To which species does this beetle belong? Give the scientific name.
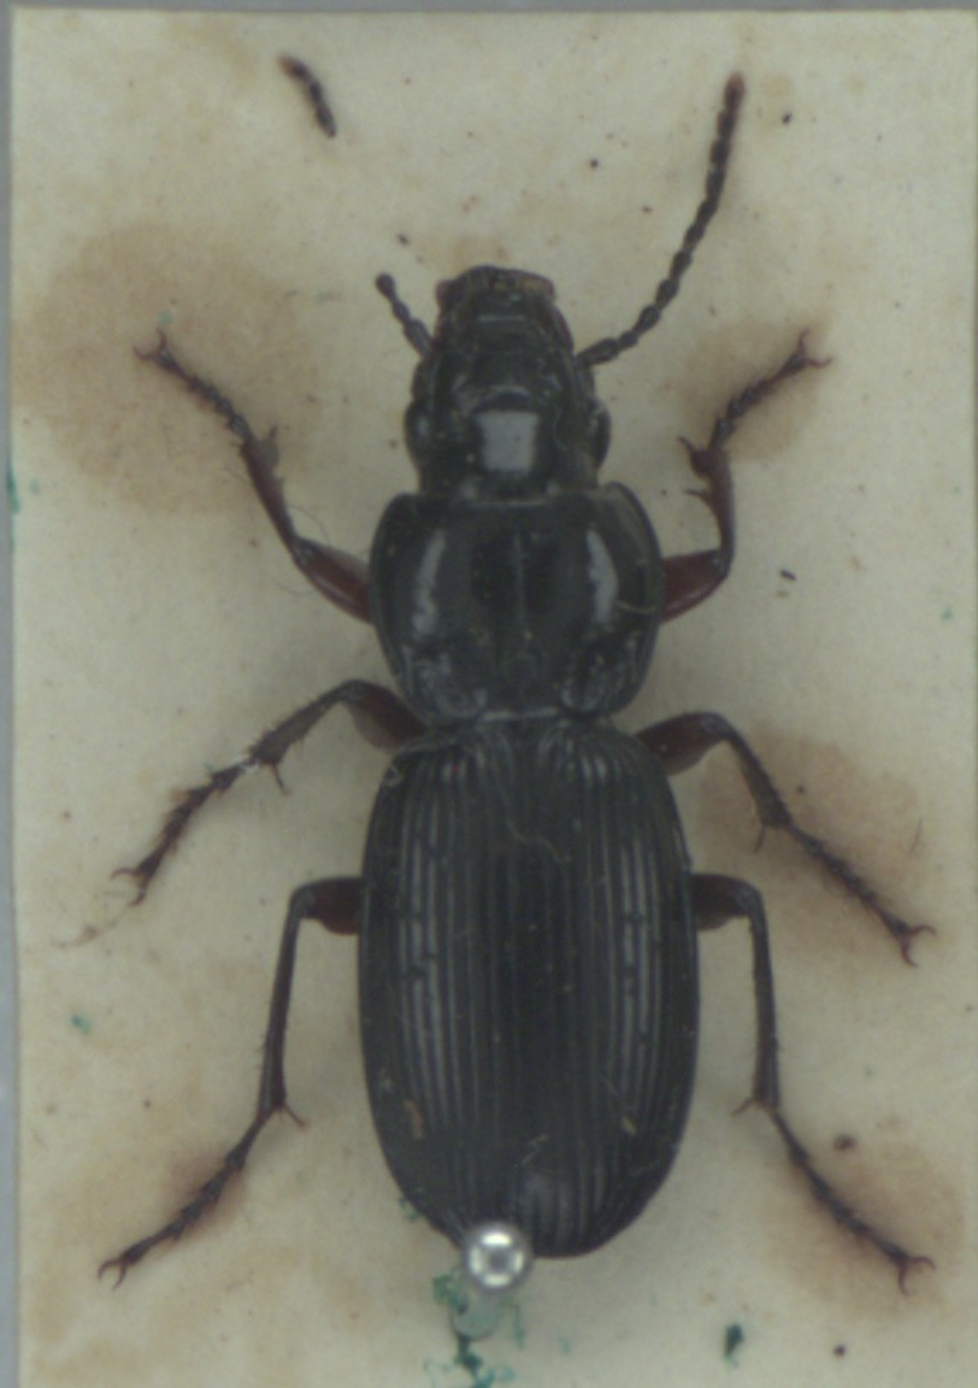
Pterostichus madidus
